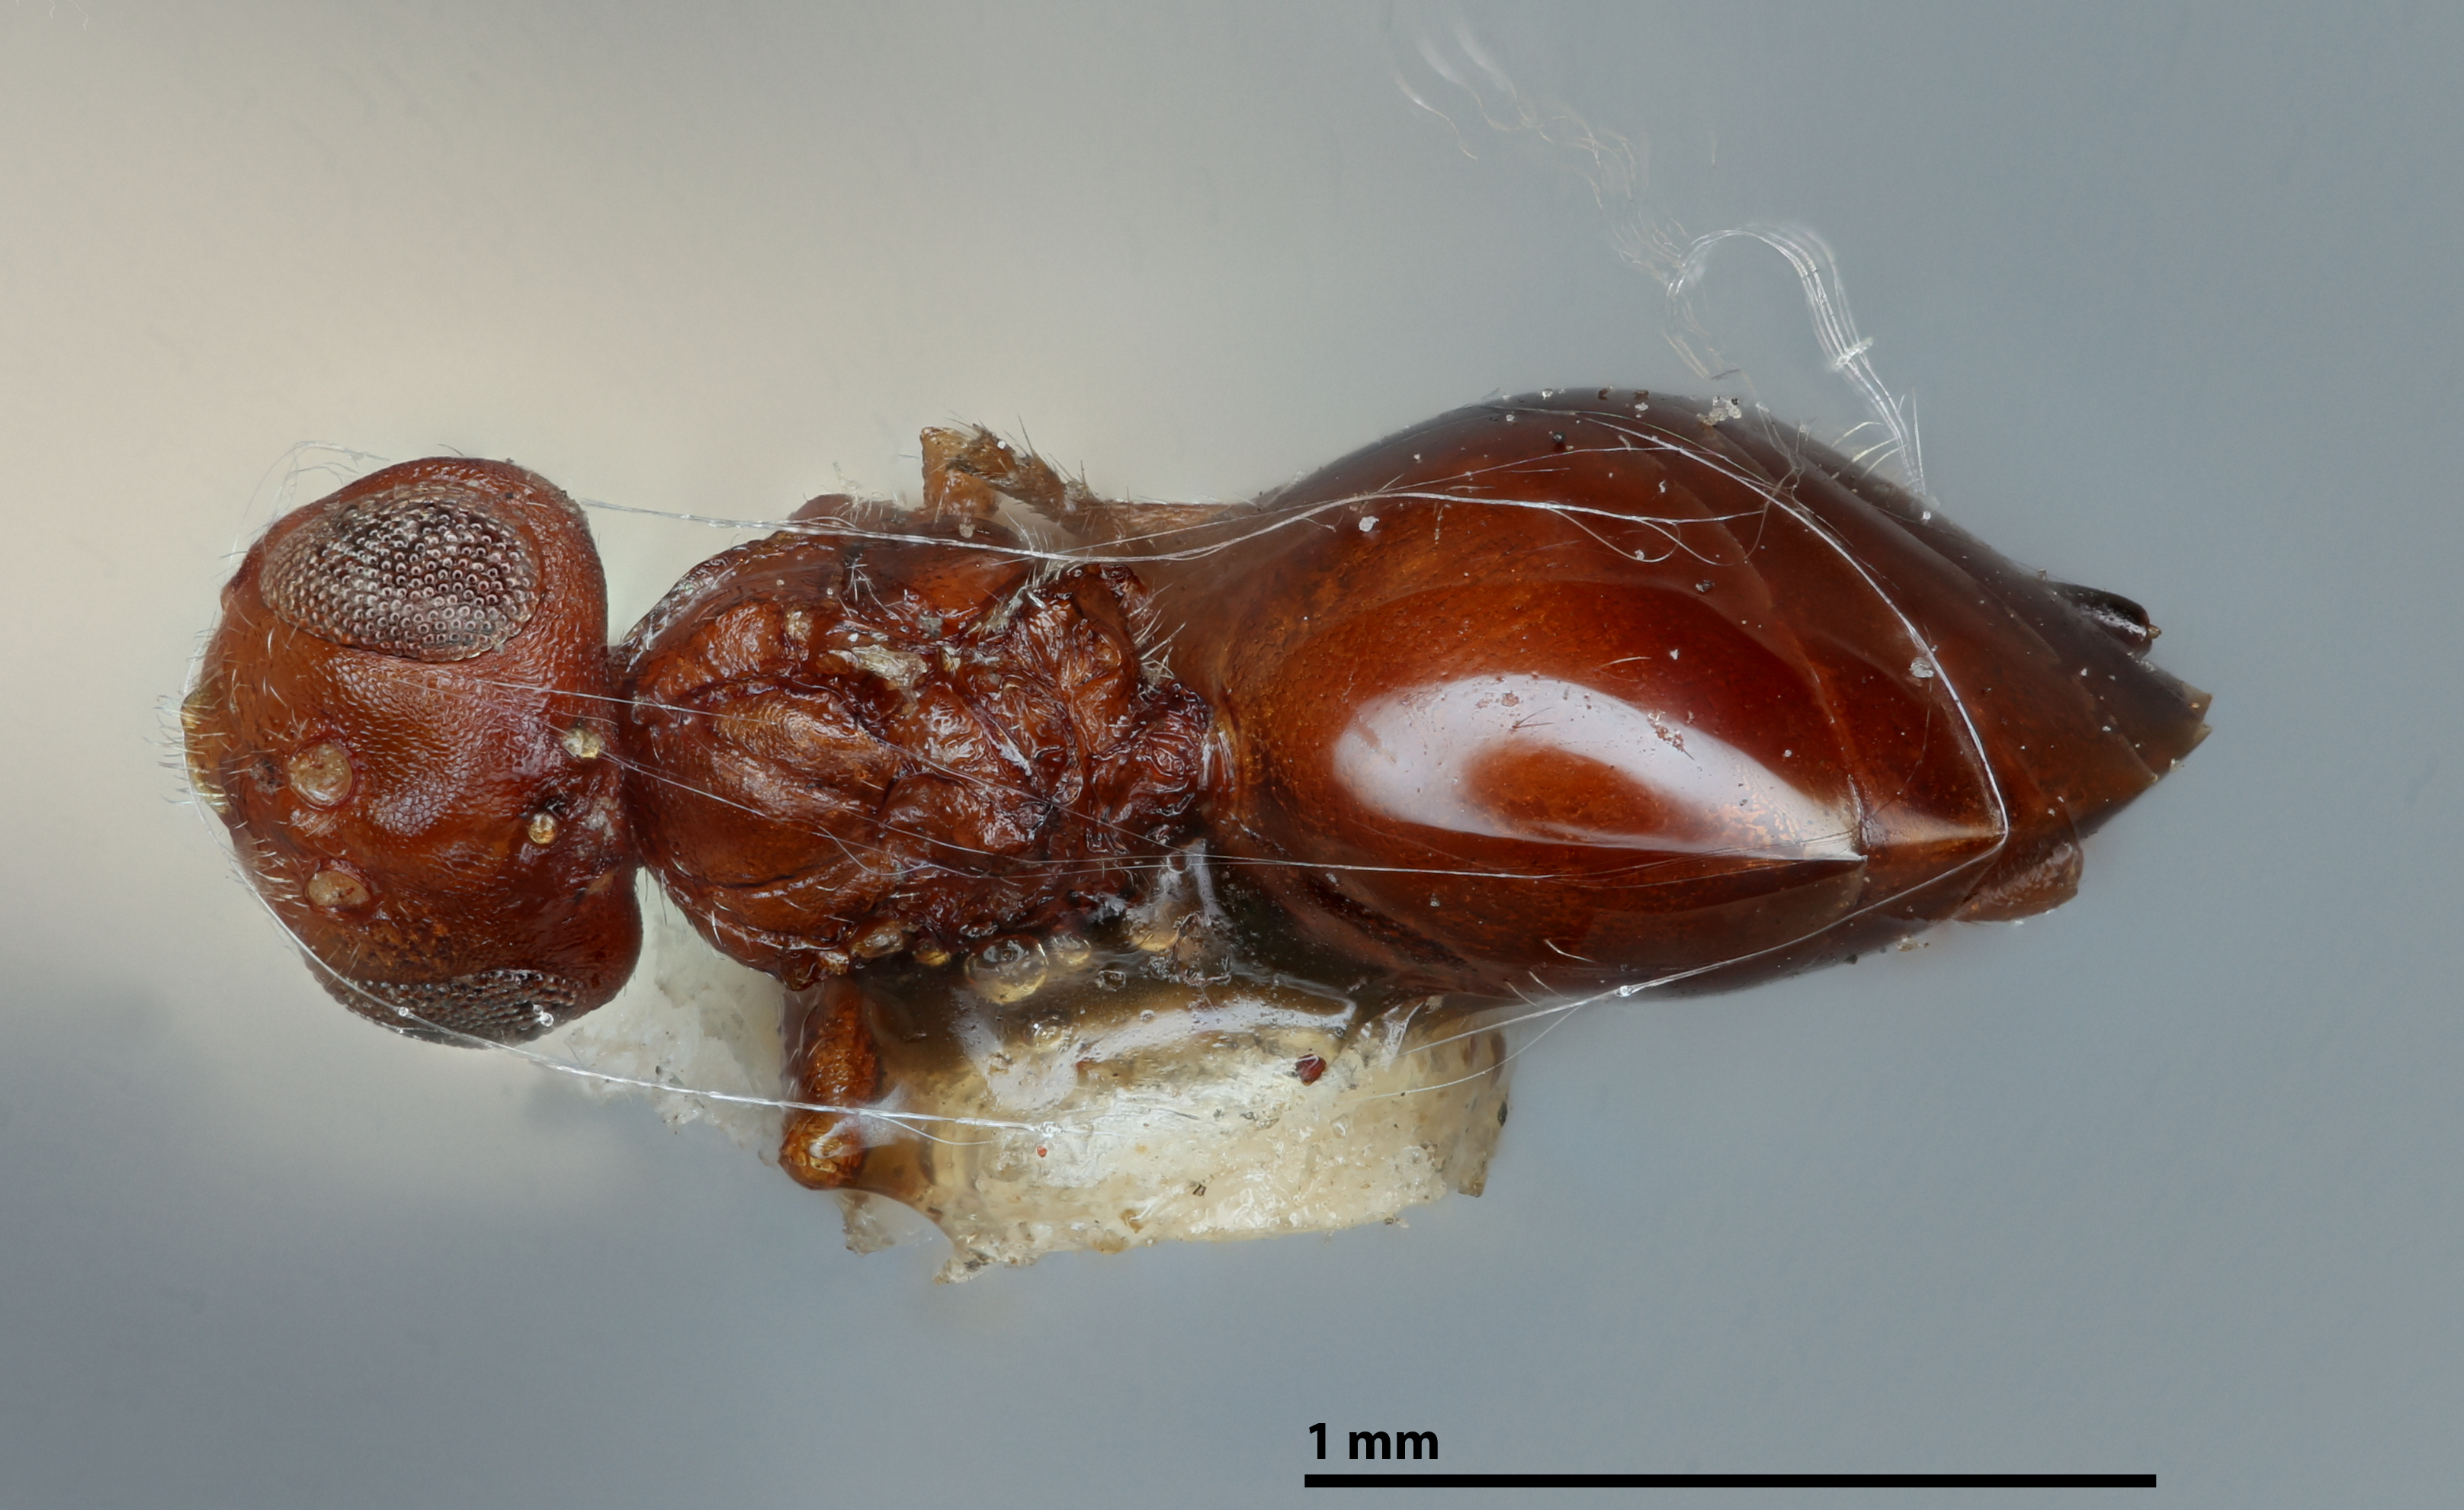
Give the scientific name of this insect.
Solenozopheria vaccinii
